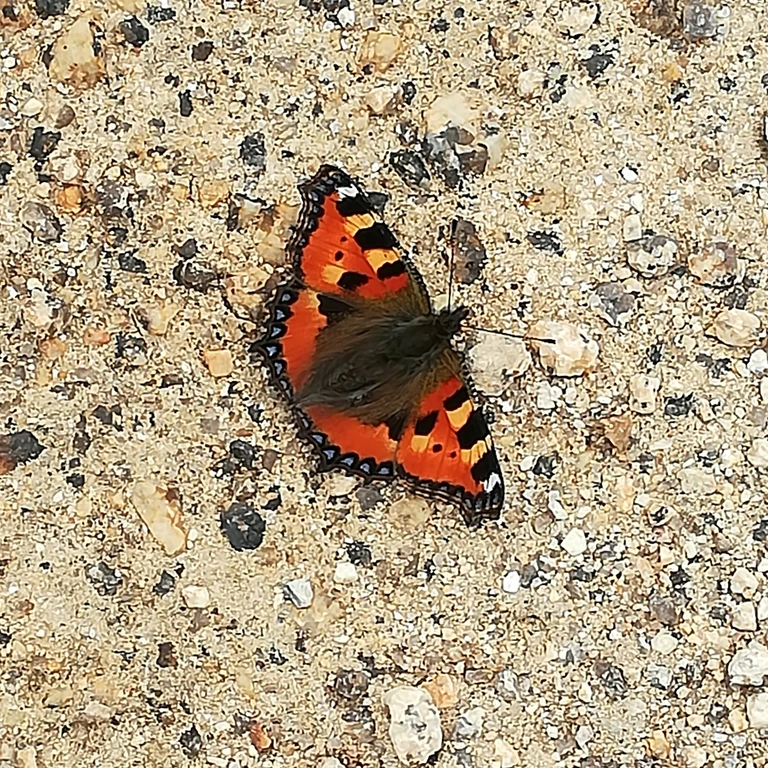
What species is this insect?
Aglais urticae
